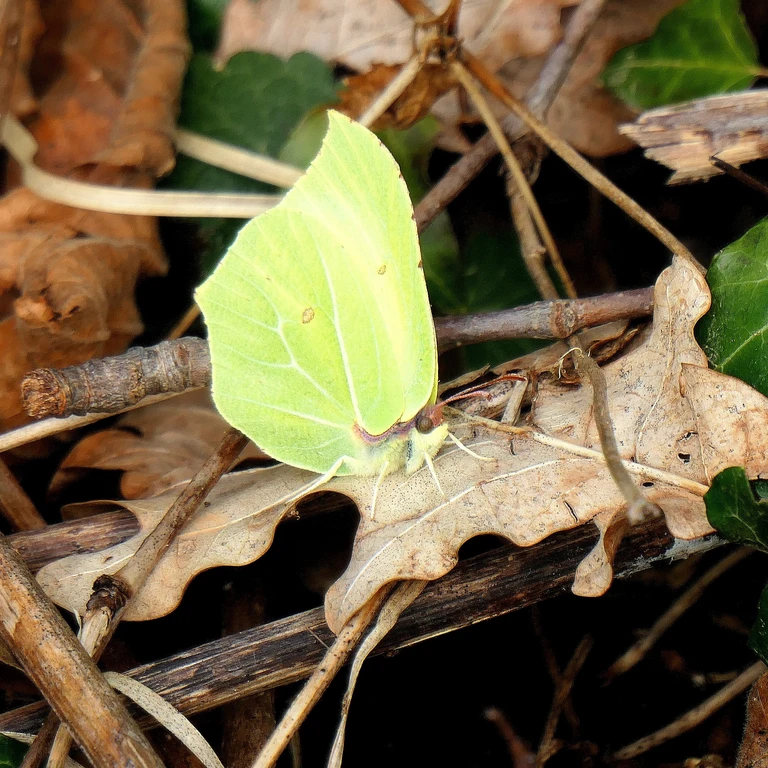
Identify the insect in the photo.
Gonepteryx rhamni
